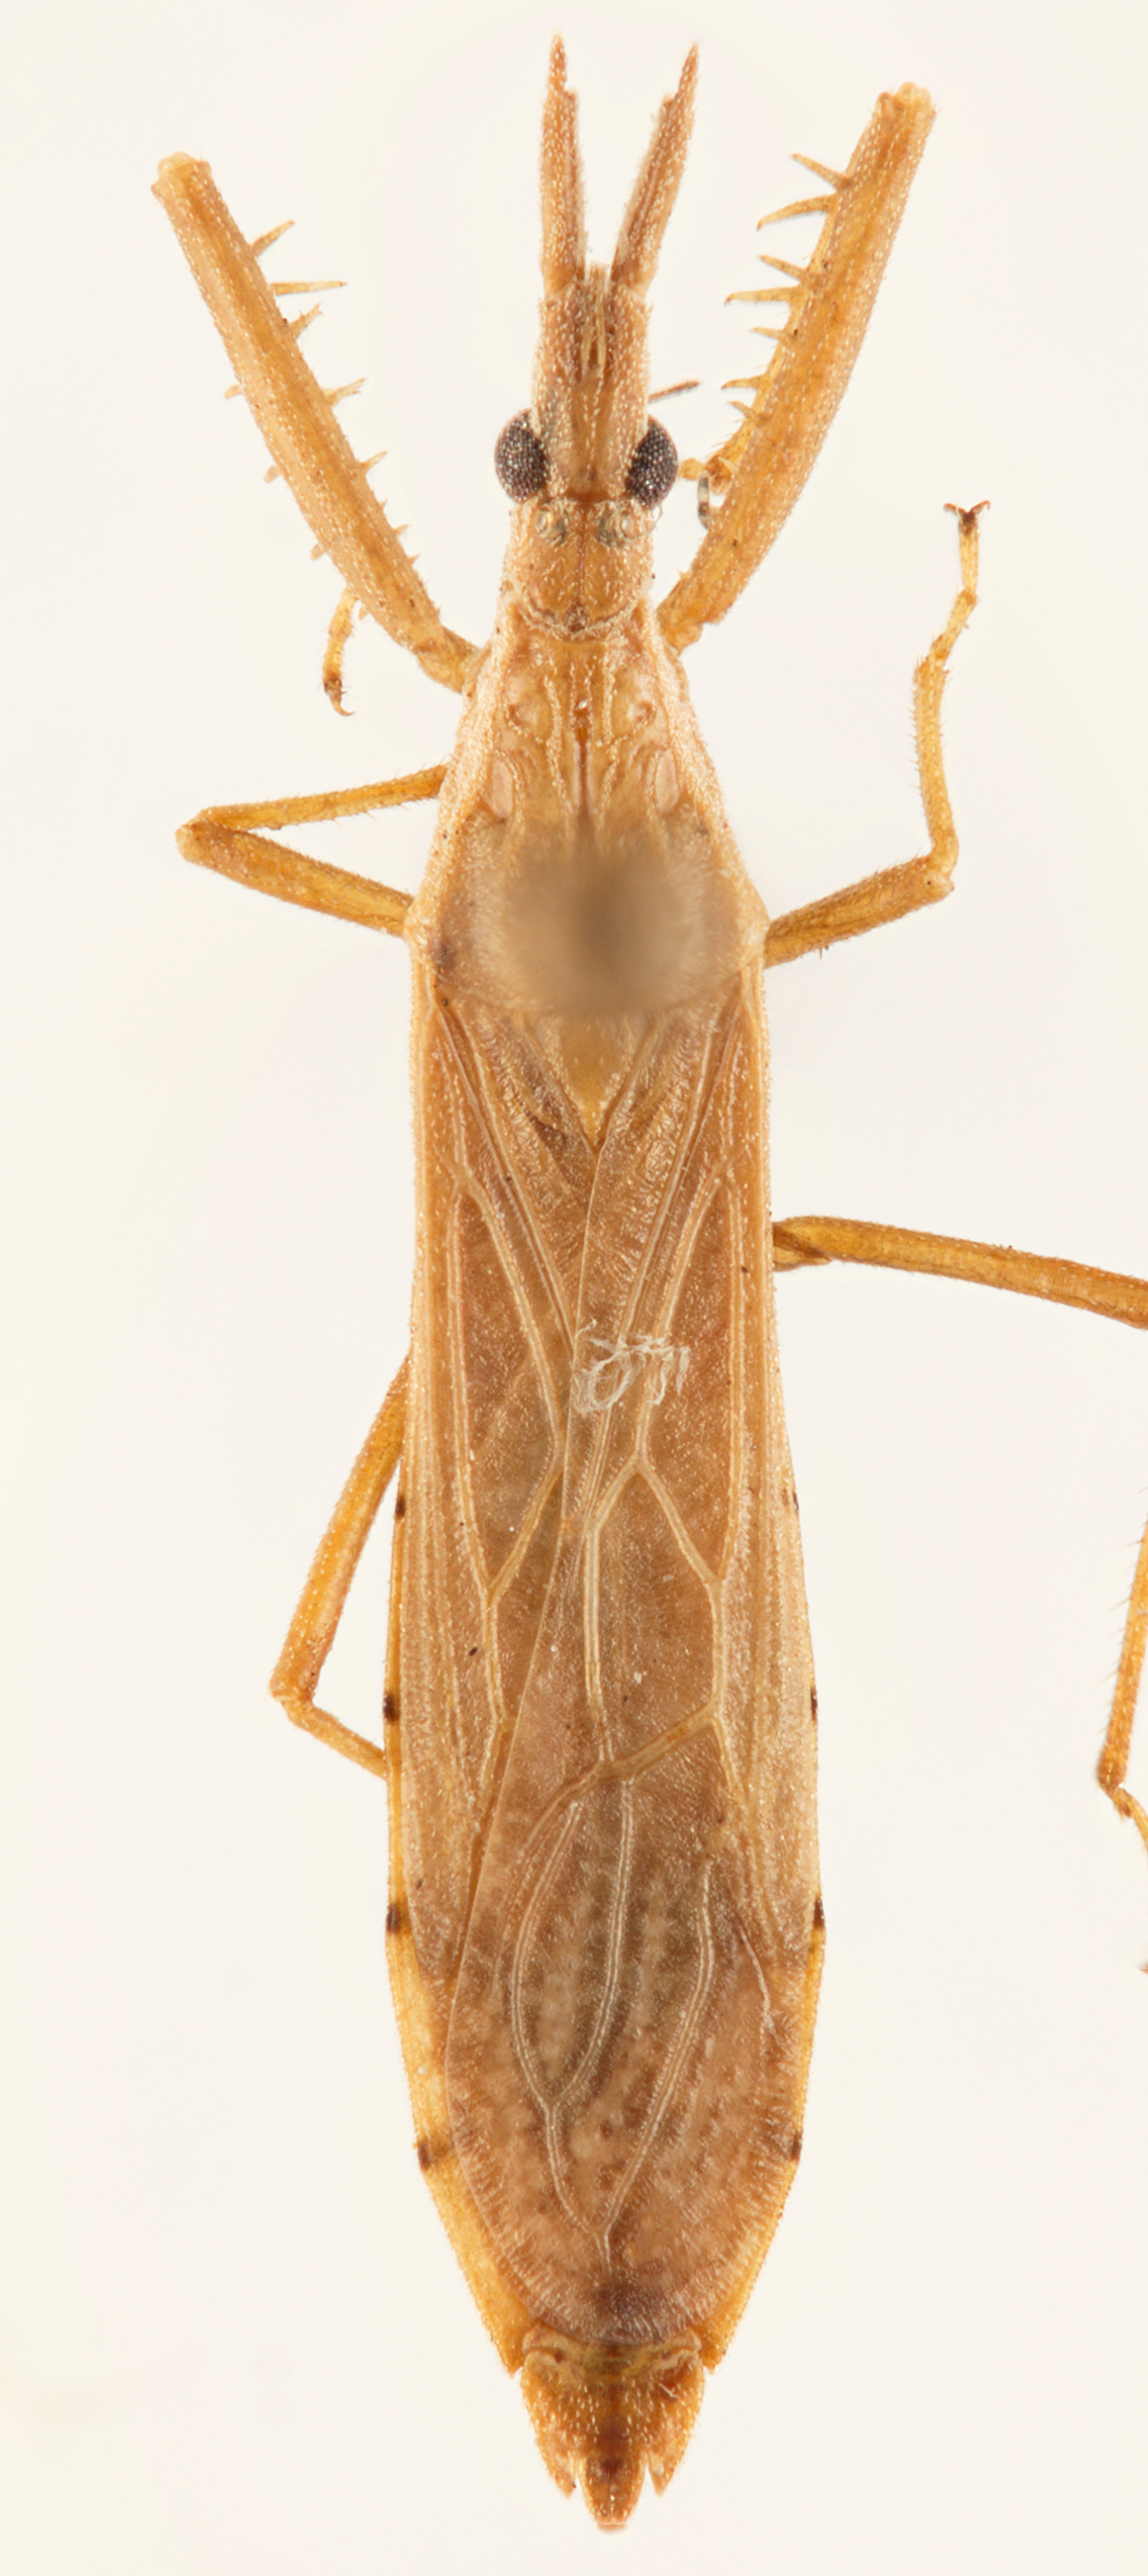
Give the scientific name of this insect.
Pnirontis infirma
